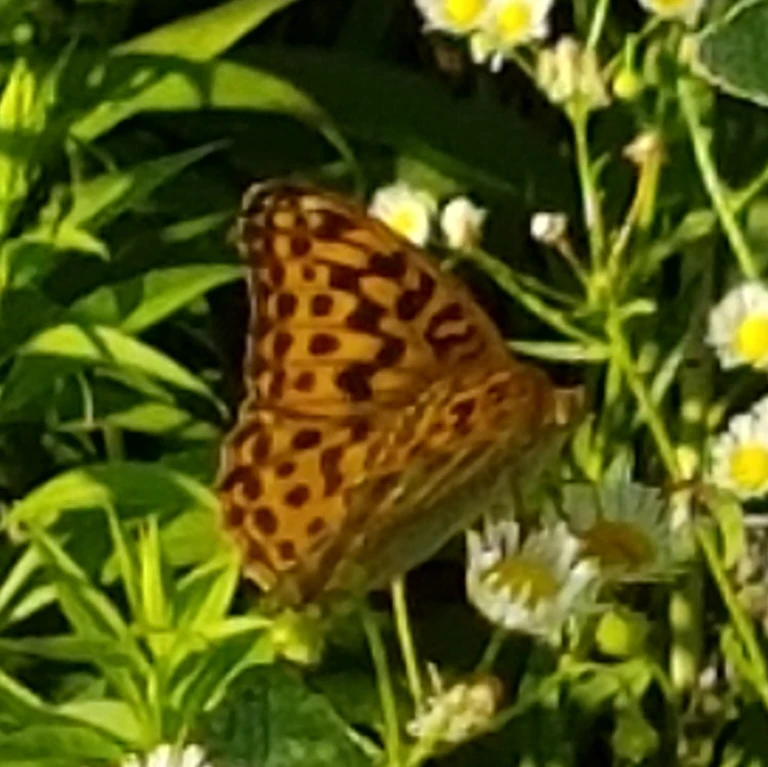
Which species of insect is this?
Argynnis paphia
